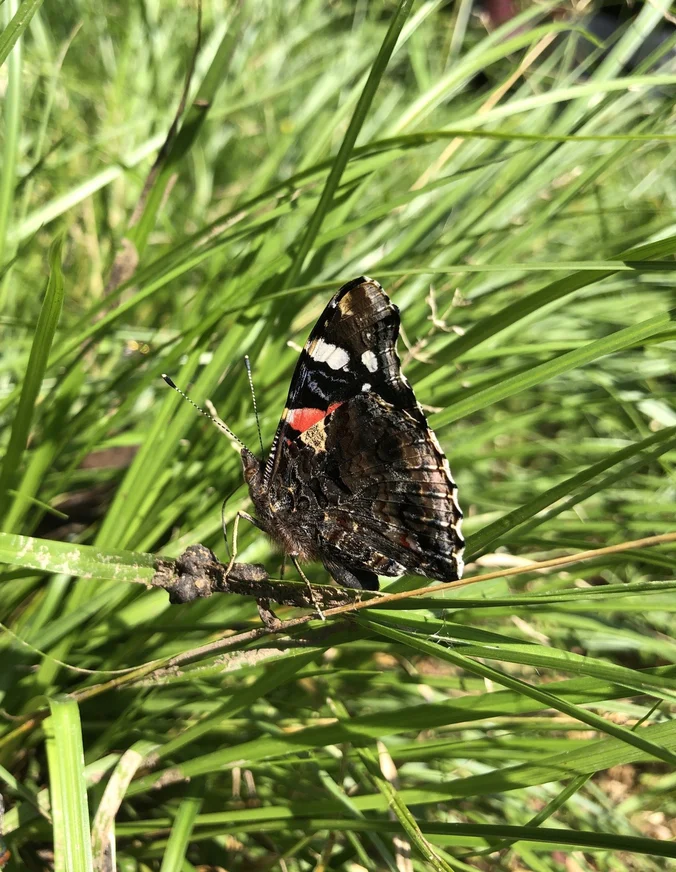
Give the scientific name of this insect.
Vanessa atalanta
